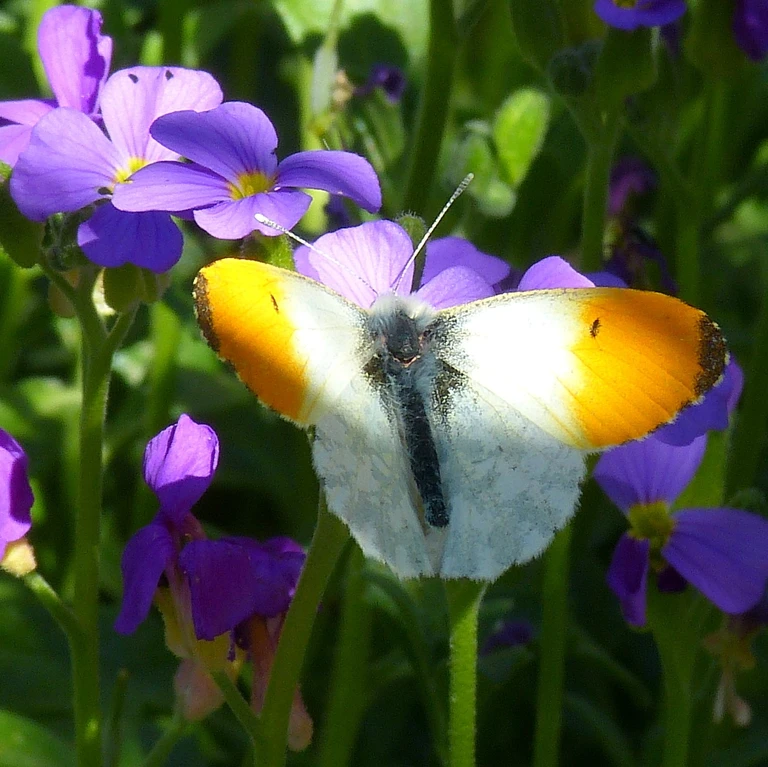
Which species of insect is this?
Anthocharis cardamines
